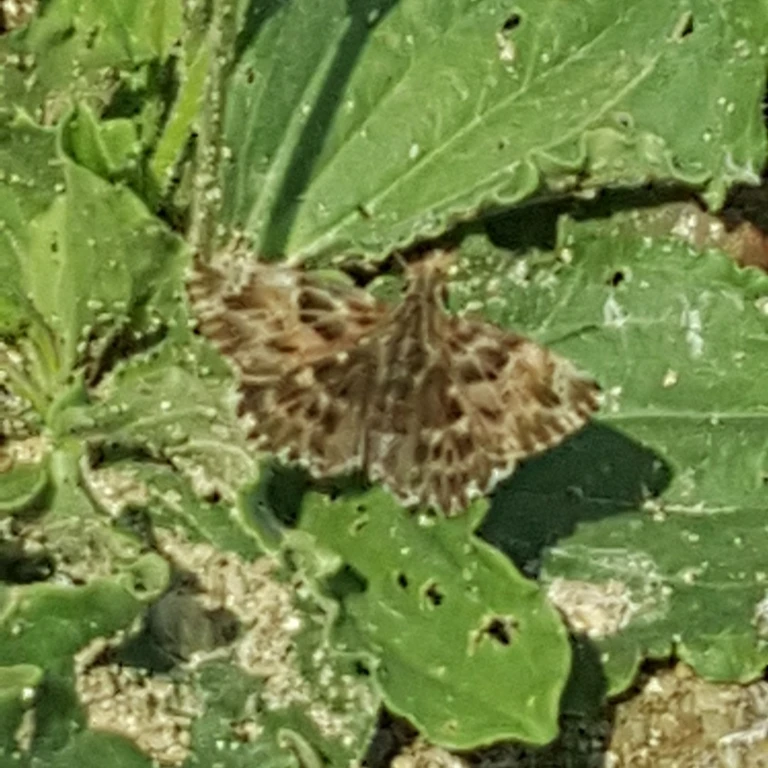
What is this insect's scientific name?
Carcharodus alceae
